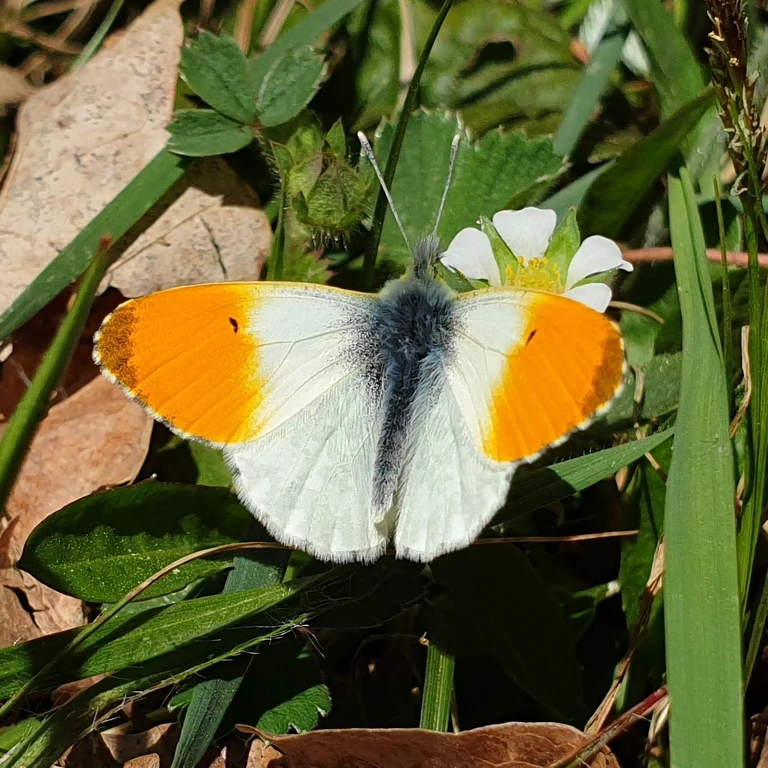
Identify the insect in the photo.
Anthocharis cardamines
